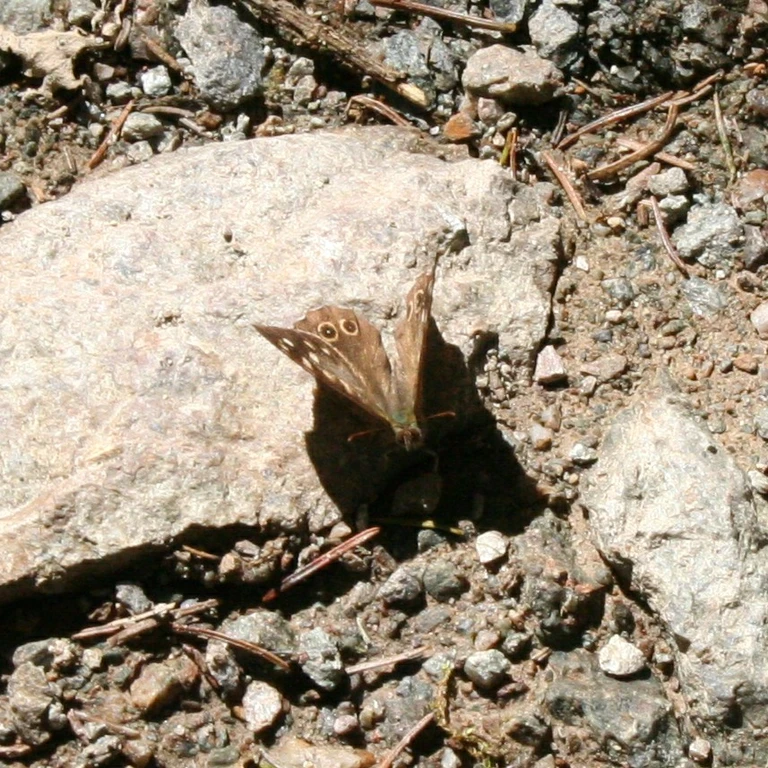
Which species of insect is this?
Pararge aegeria
